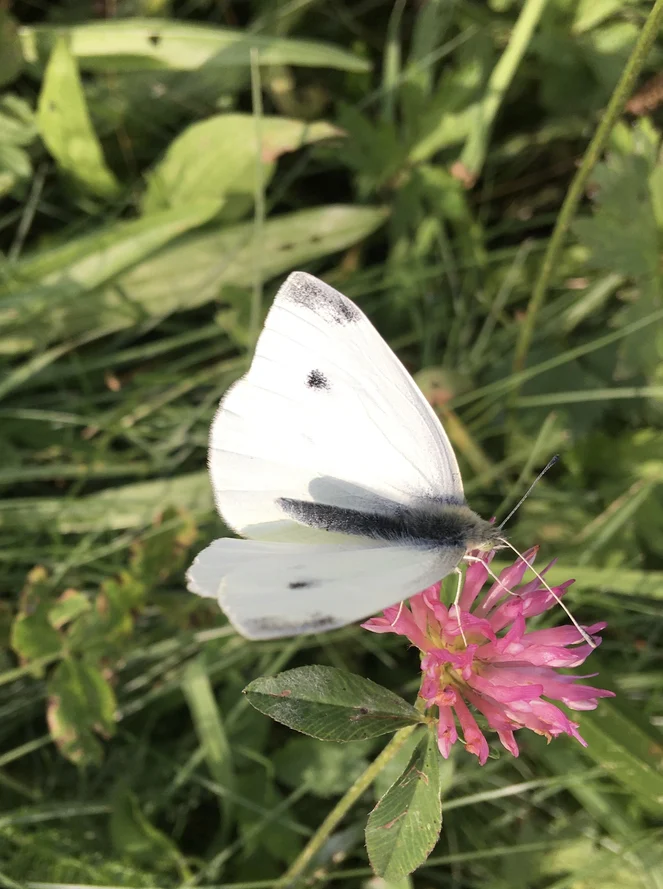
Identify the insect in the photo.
Pieris rapae
